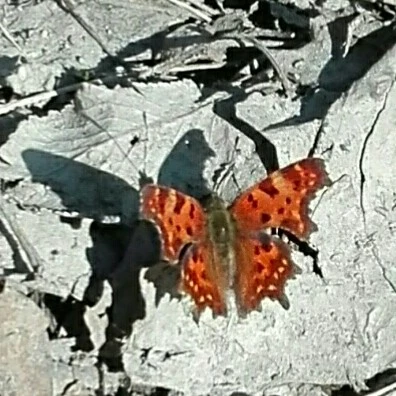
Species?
Polygonia c-album
